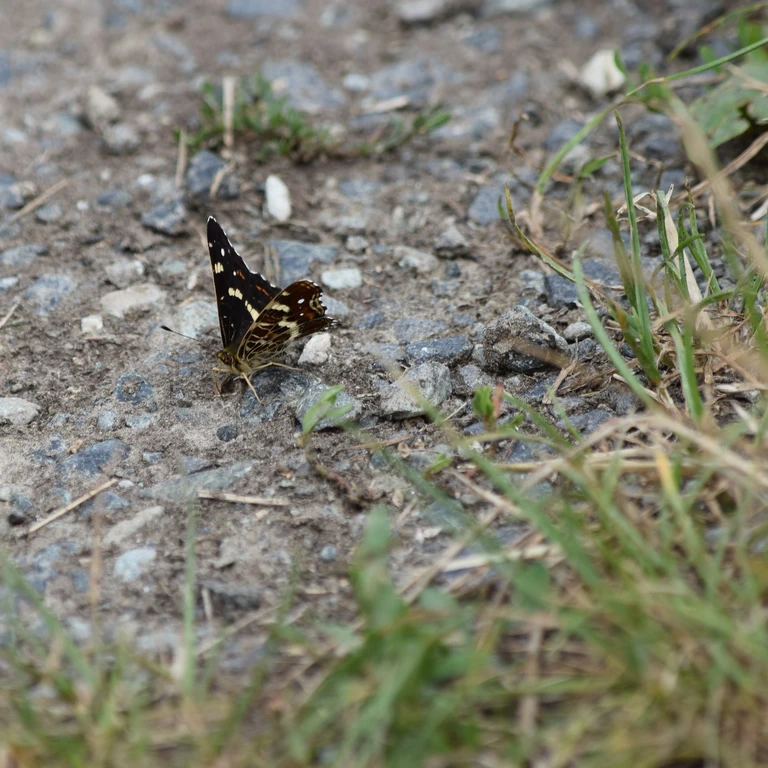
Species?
Araschnia levana
